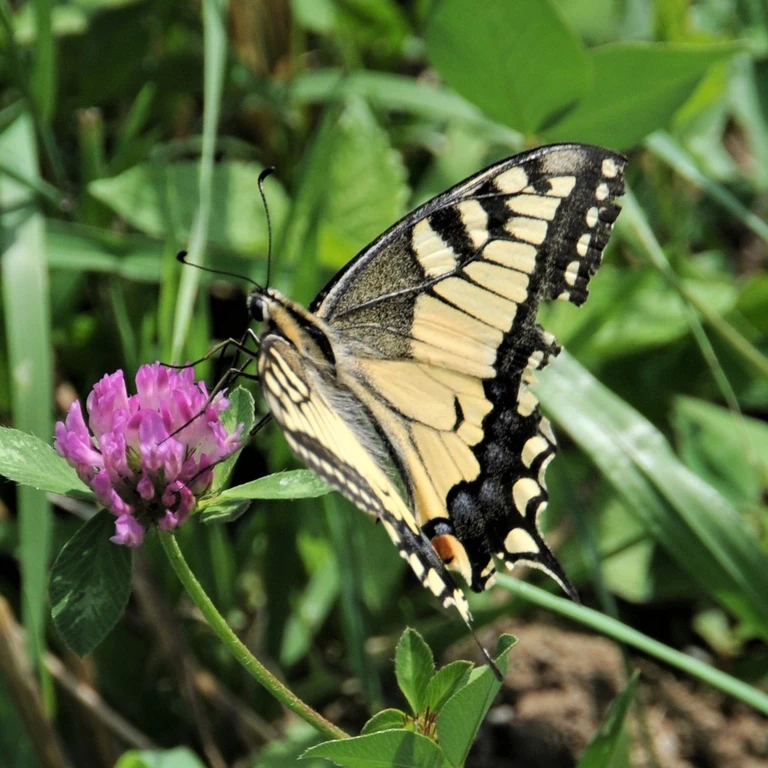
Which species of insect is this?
Papilio machaon
